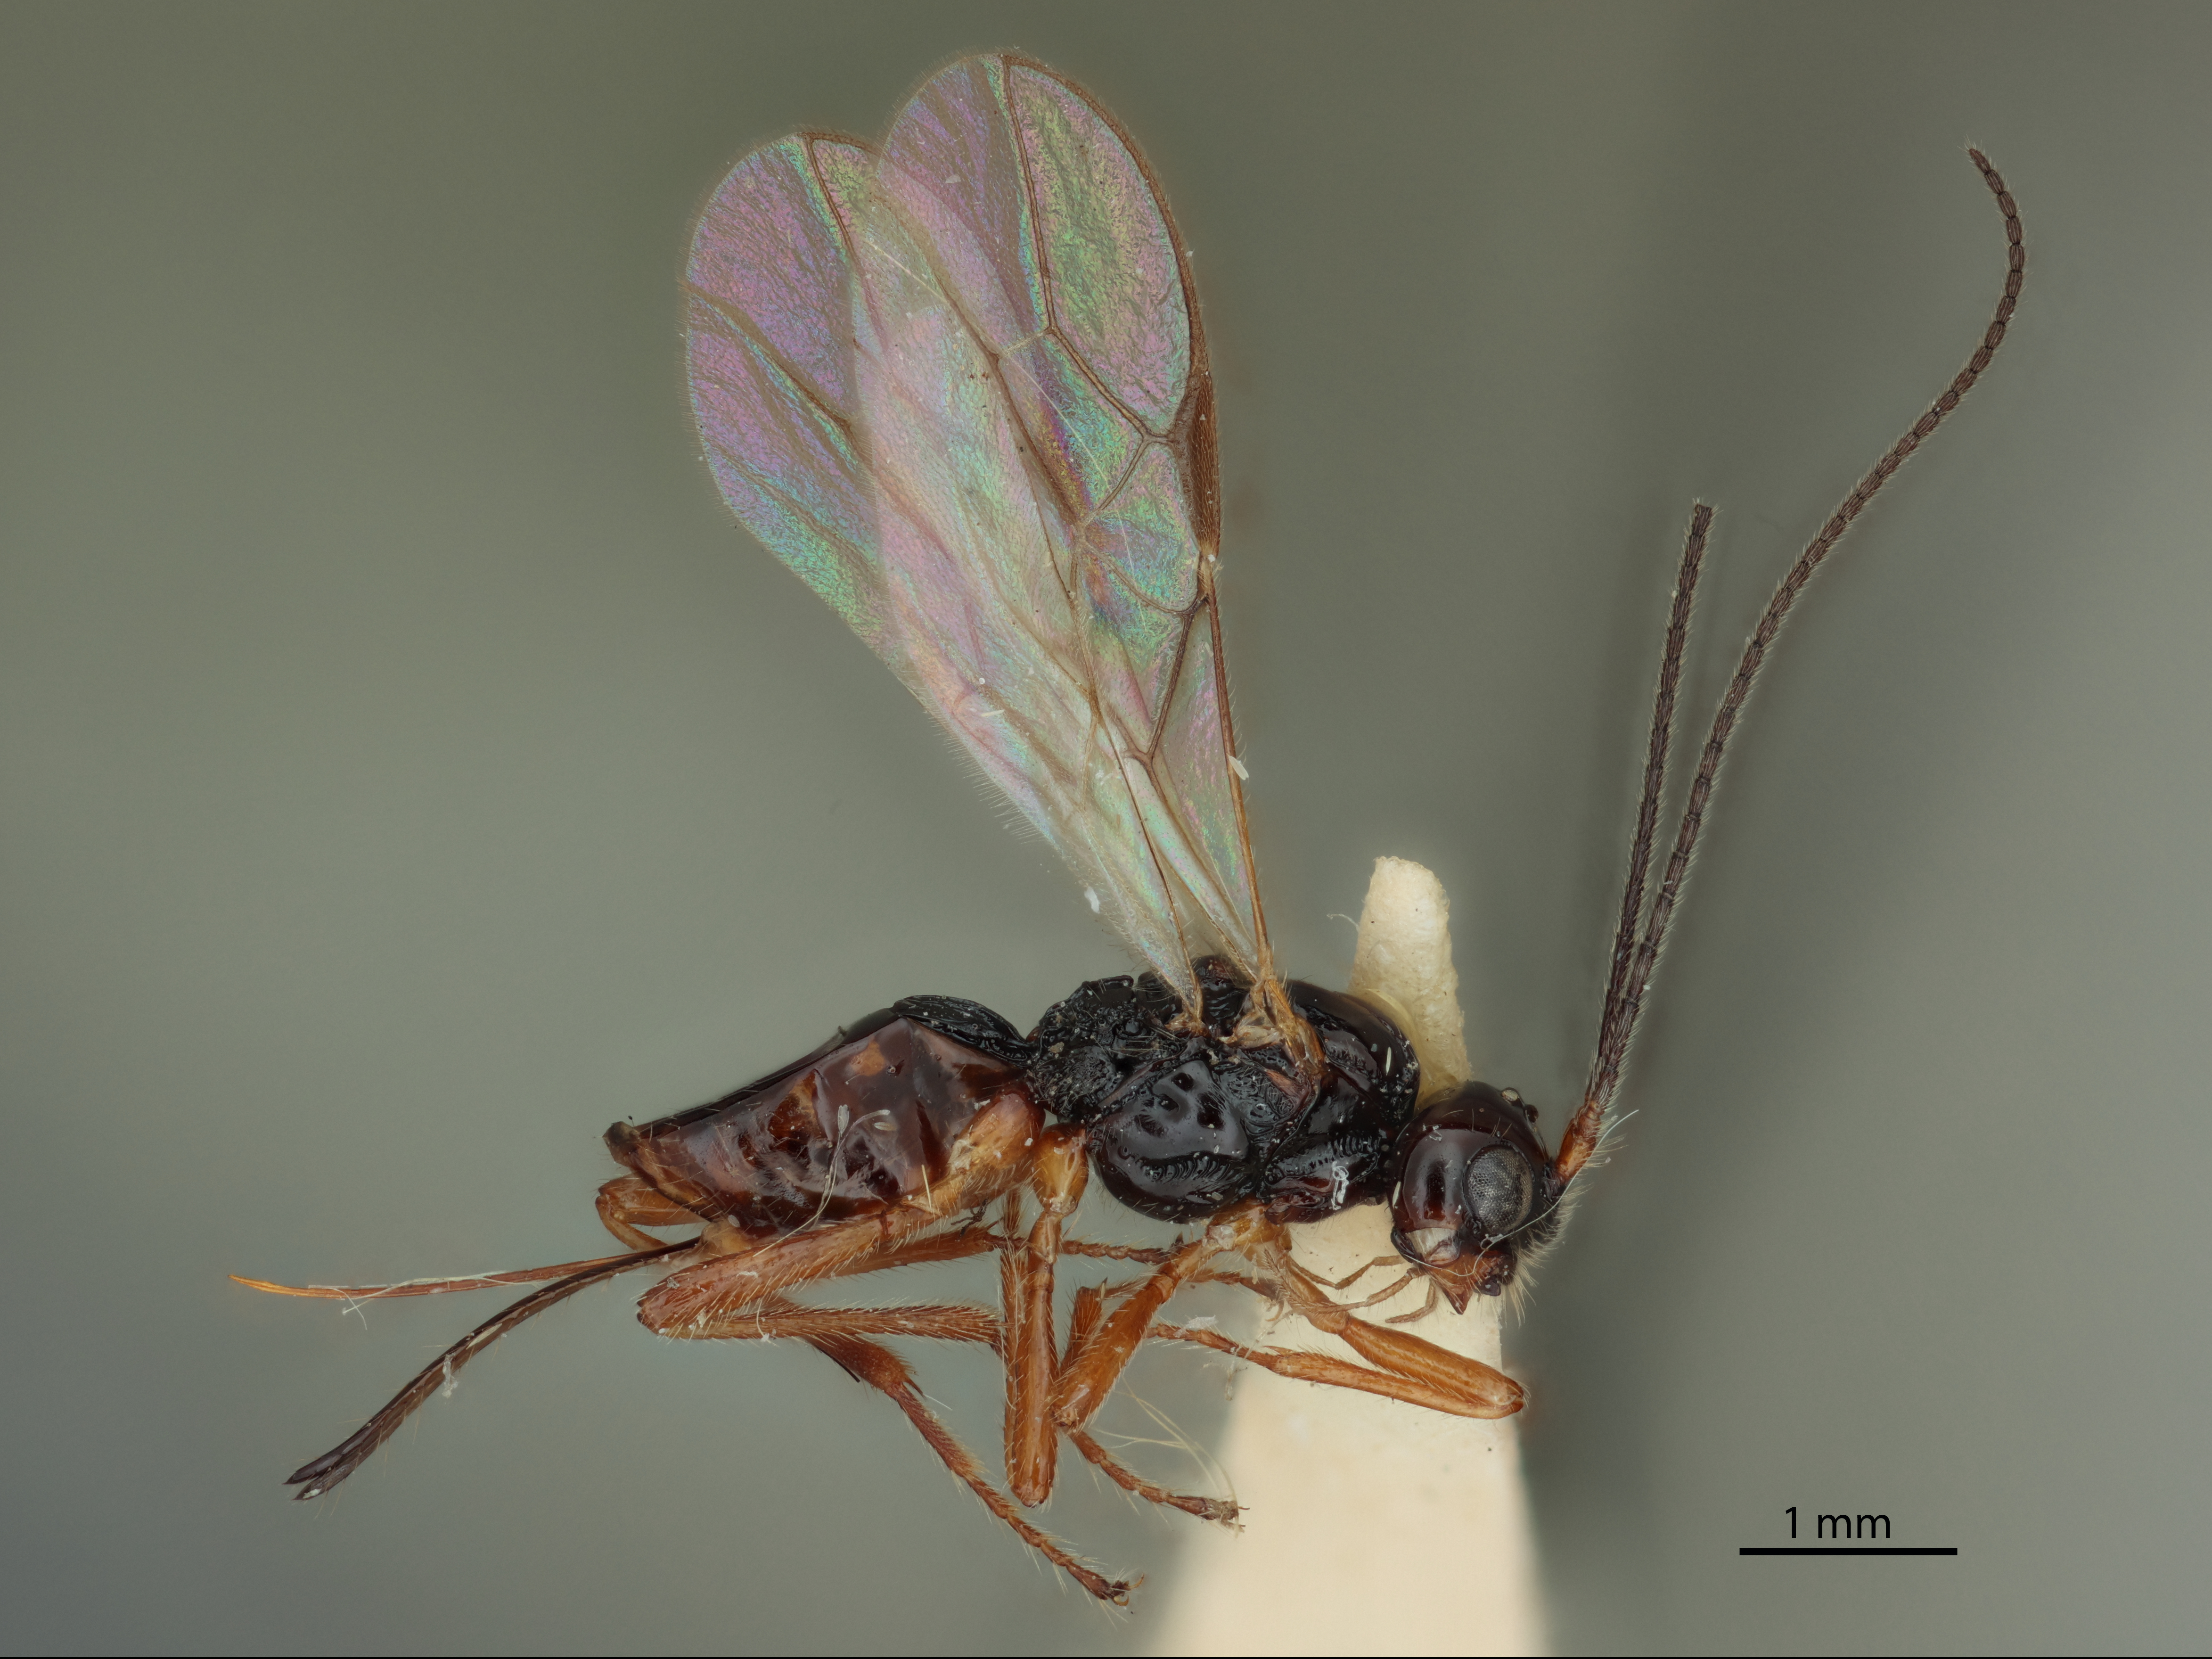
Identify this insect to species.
Phaenocarpa tenebrosa
